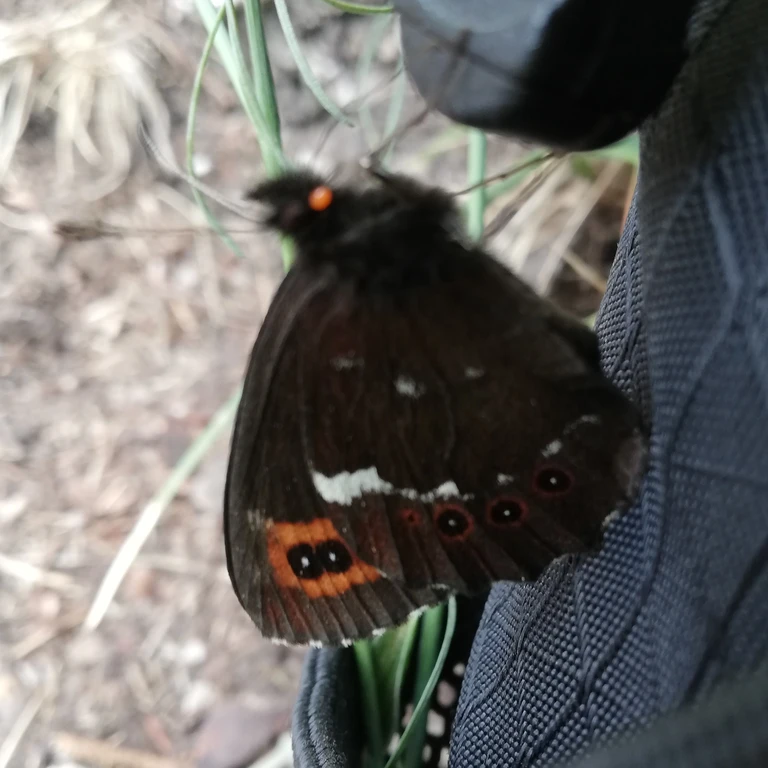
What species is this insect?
Erebia ligea
